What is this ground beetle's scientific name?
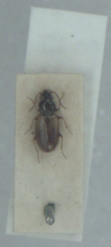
Bembidion ephippium
